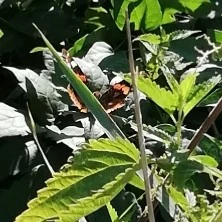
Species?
Vanessa atalanta
